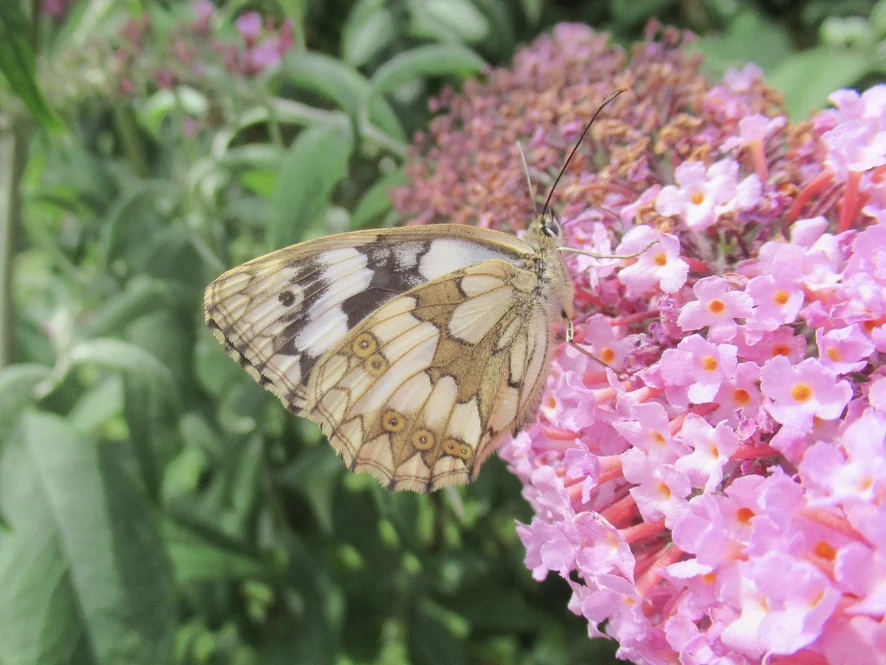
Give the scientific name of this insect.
Melanargia galathea
